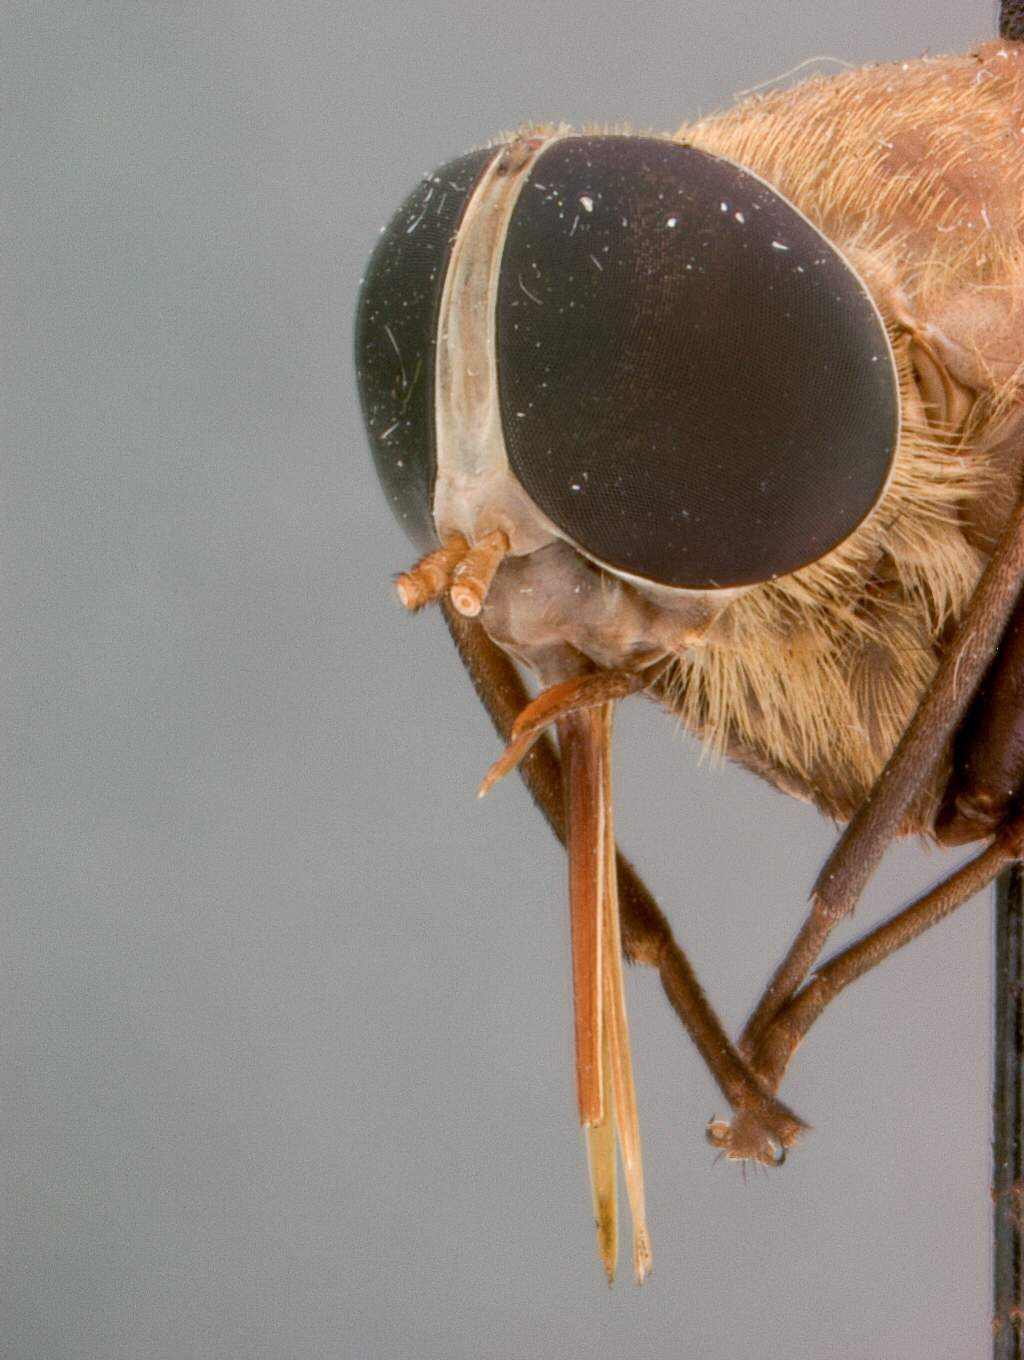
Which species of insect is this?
Pangonia melanopus (also Esenbeckia melanopa)
